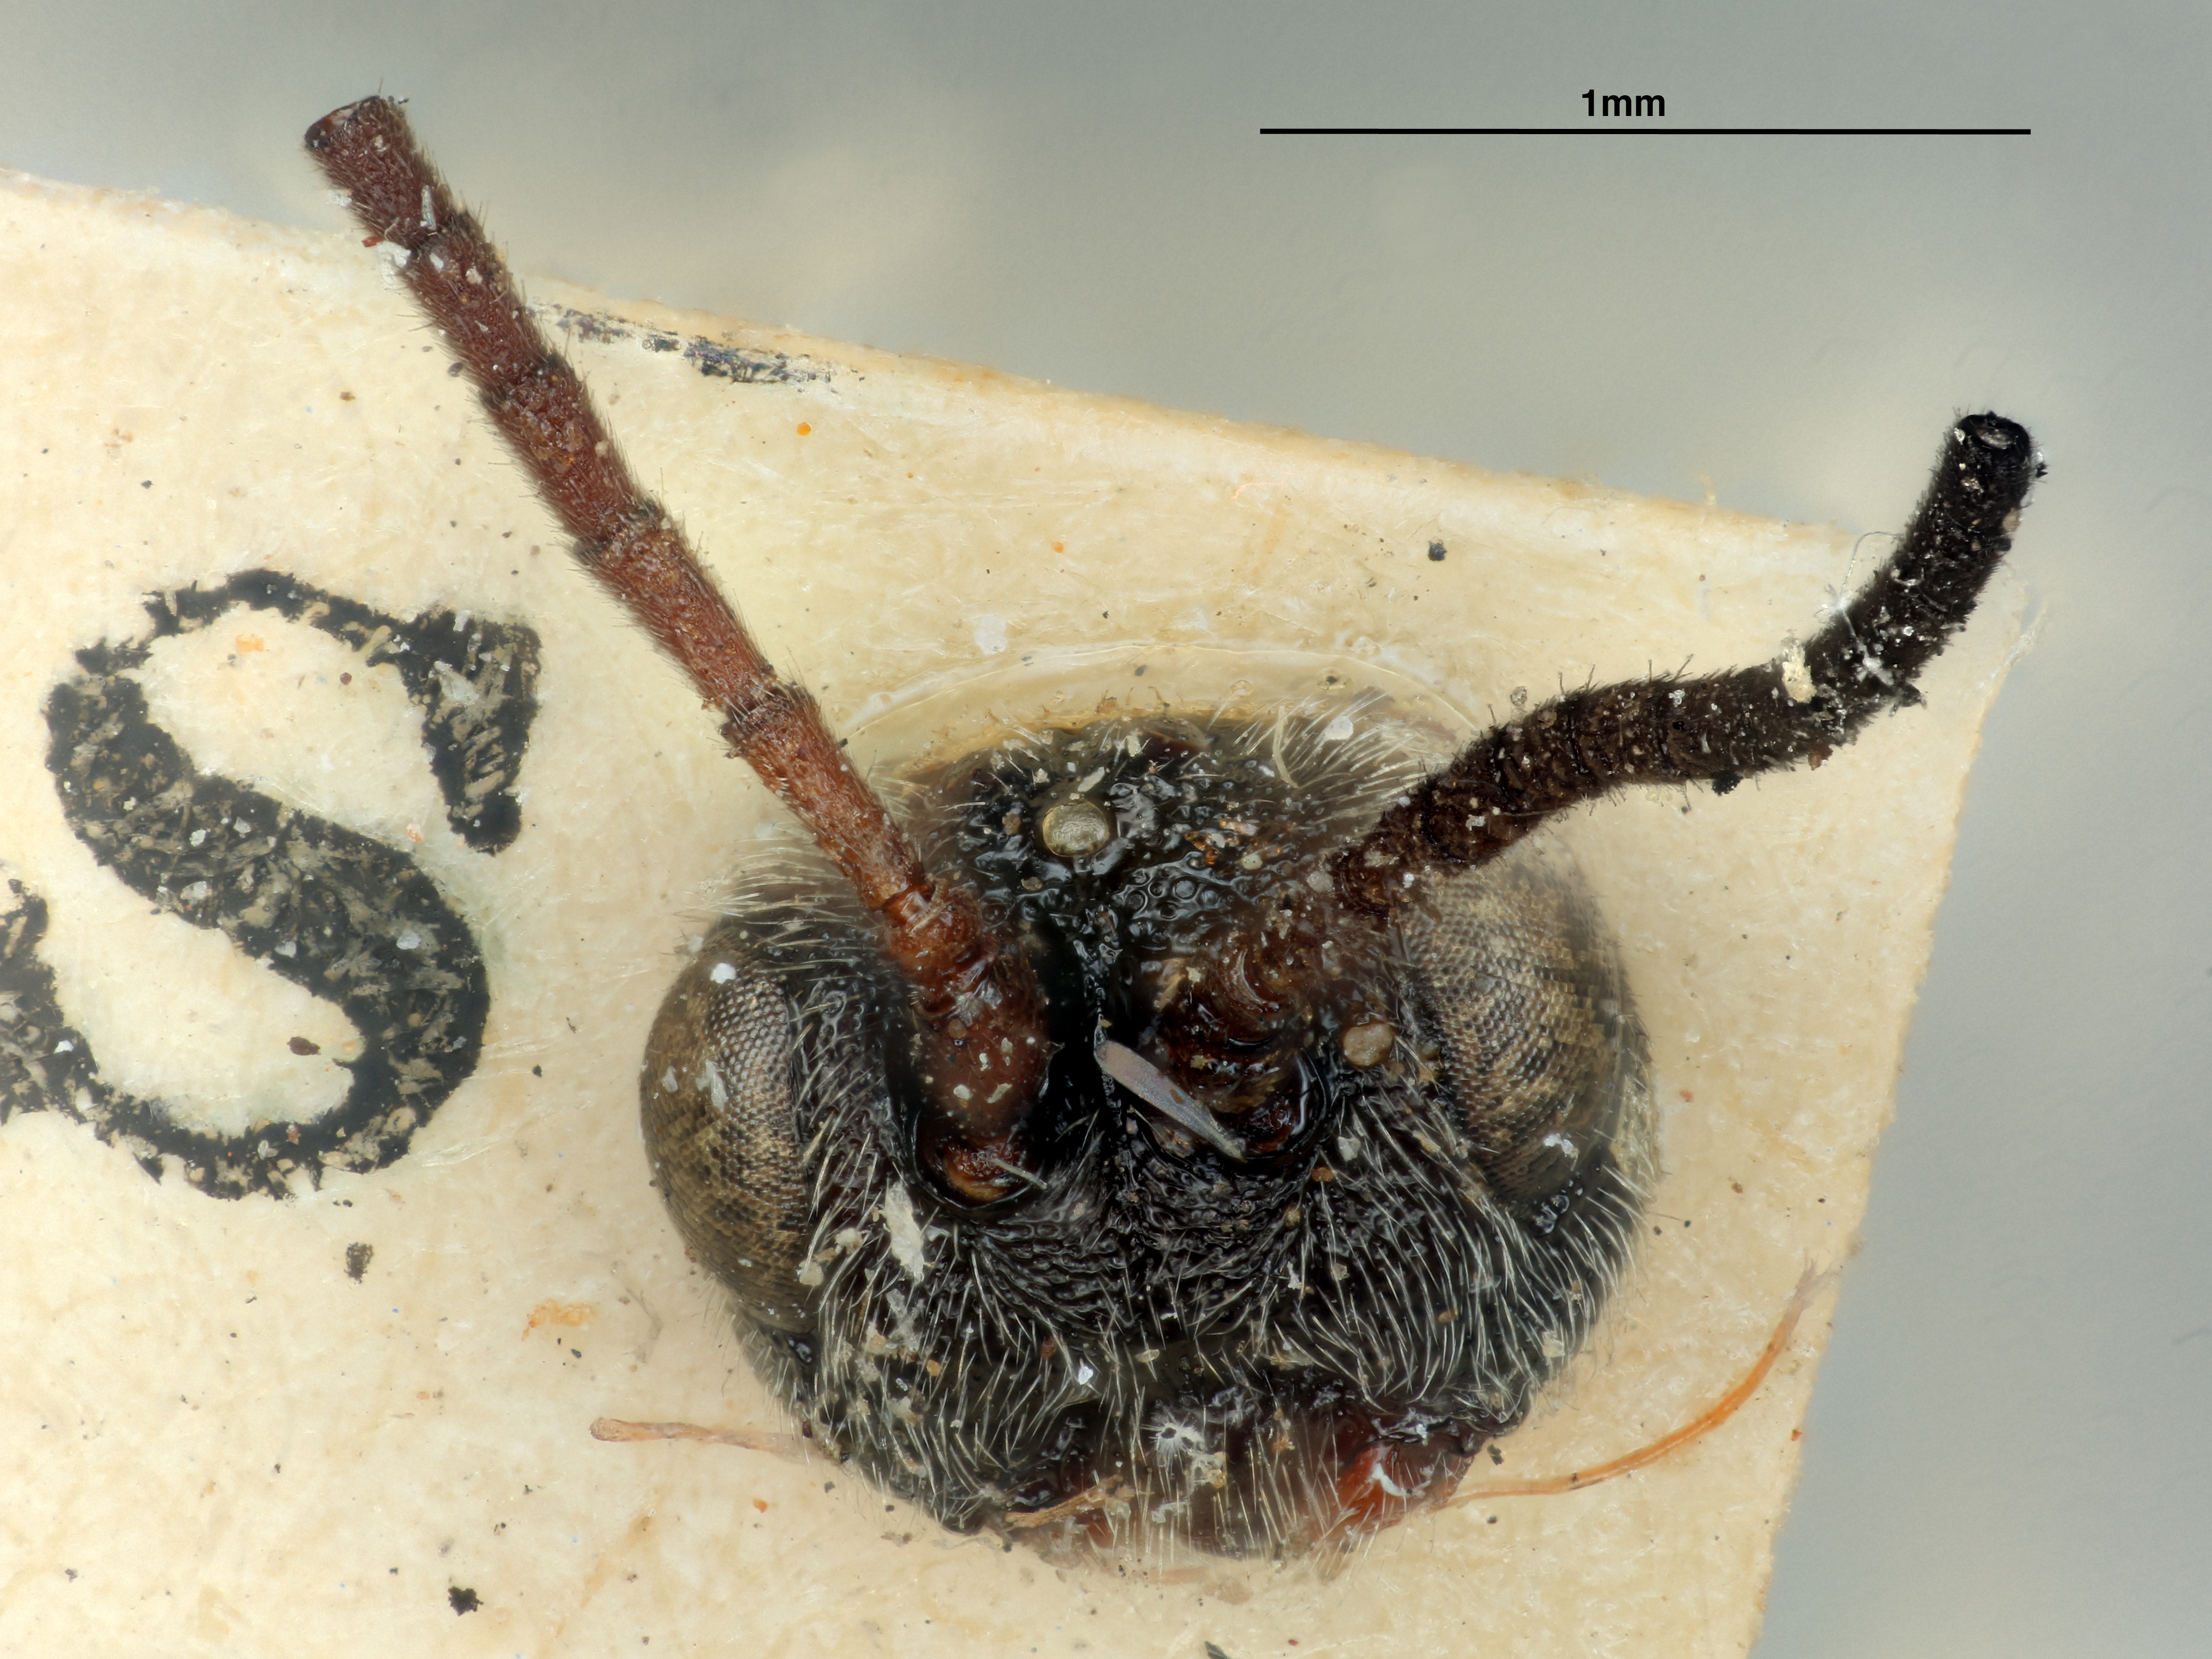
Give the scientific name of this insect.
Schizoprymnus americanus
